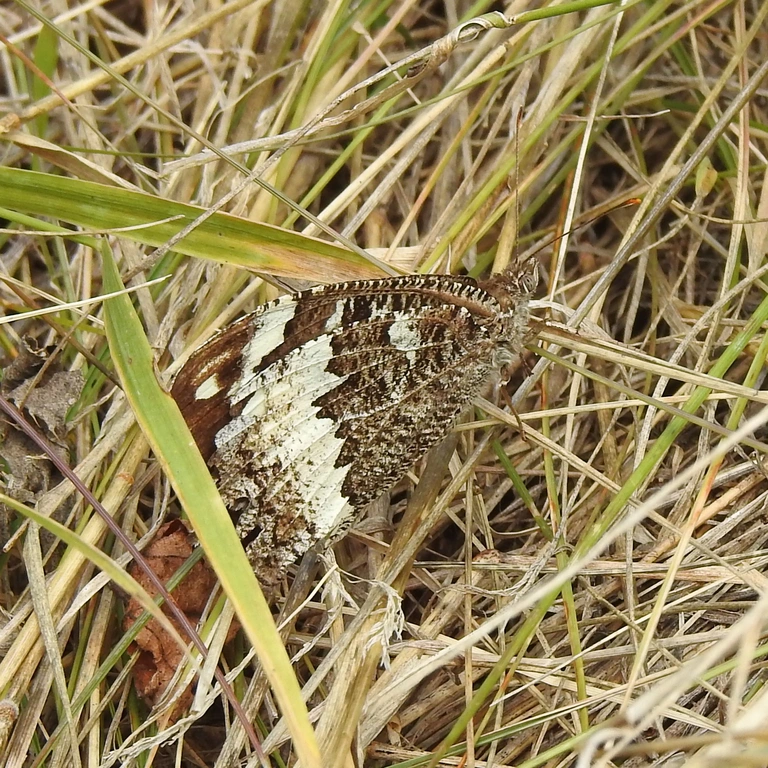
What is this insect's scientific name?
Brintesia circe
